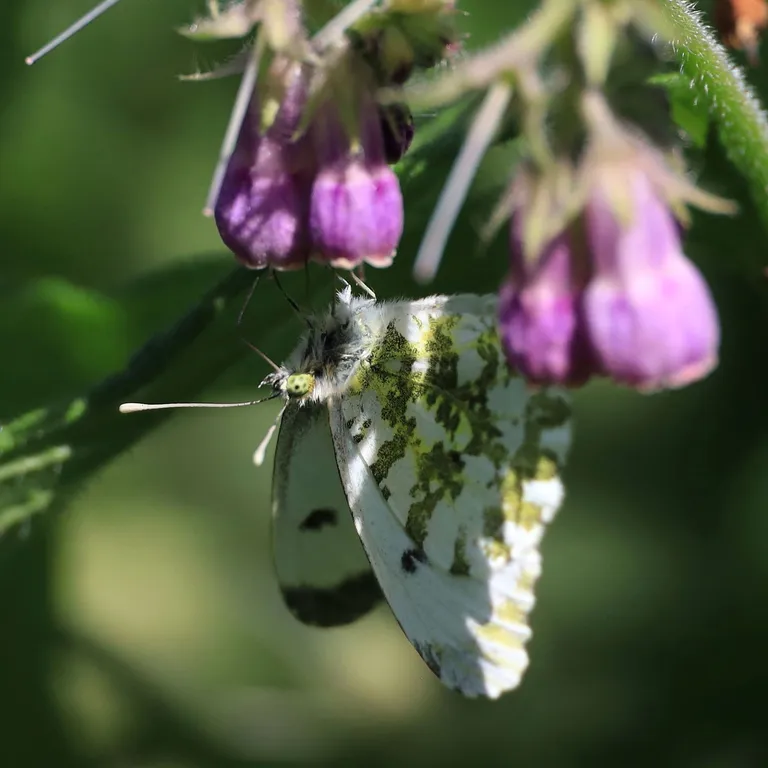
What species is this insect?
Anthocharis cardamines
